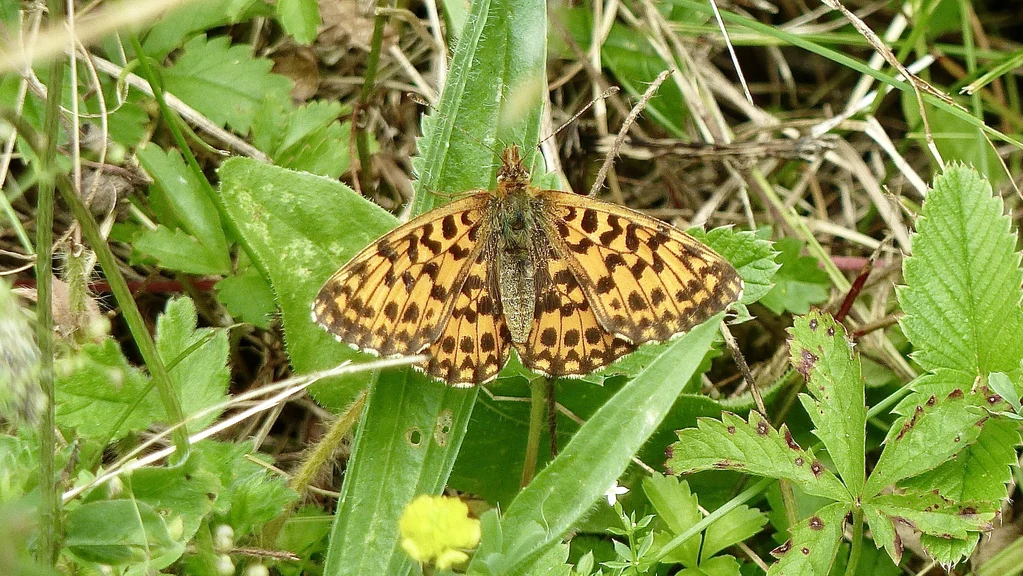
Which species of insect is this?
Boloria dia
